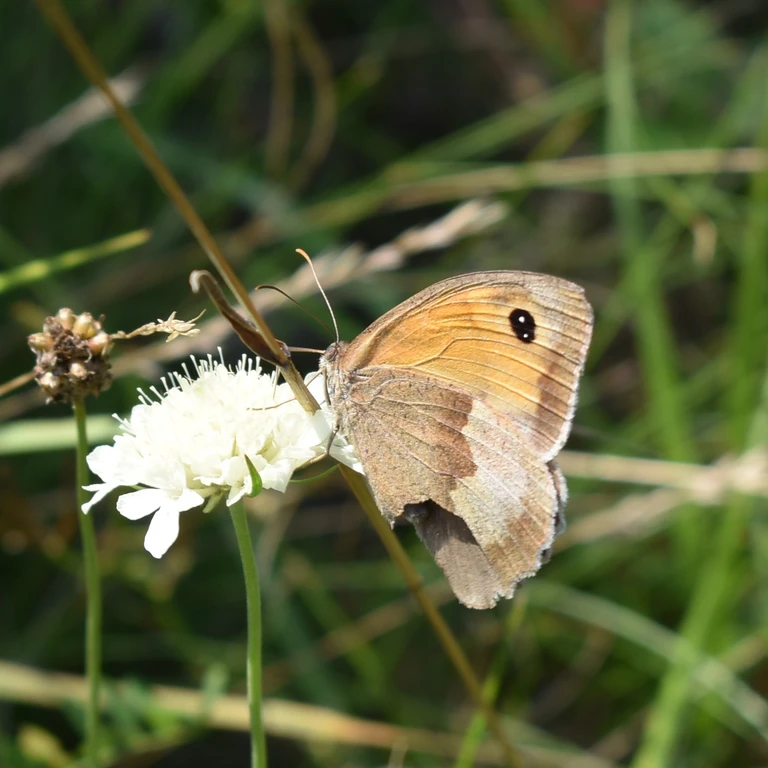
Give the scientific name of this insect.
Maniola jurtina
